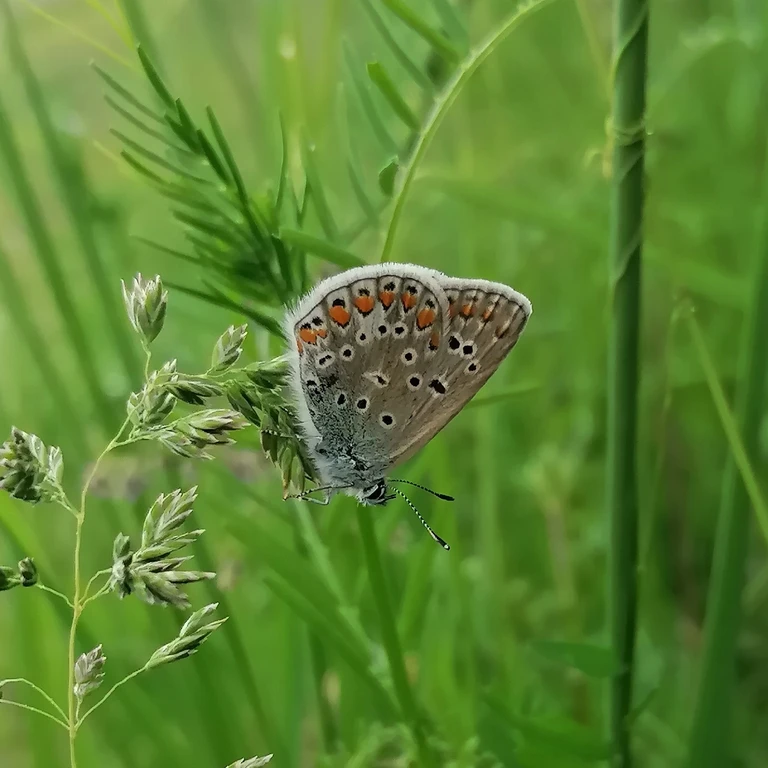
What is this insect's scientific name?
Polyommatus icarus
